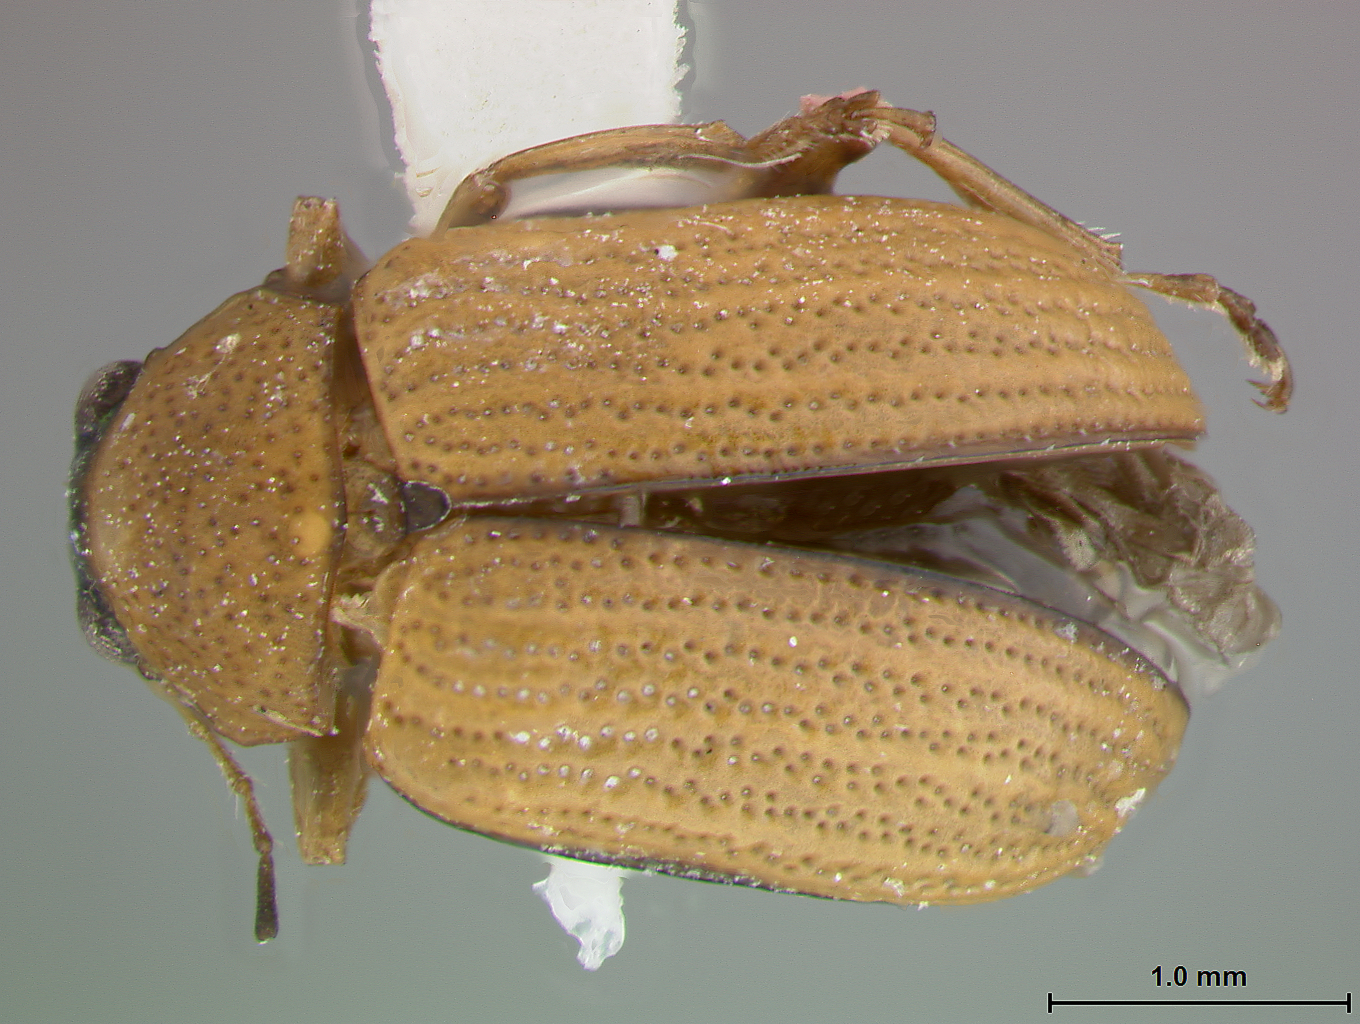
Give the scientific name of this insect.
Colaspis viridiceps
